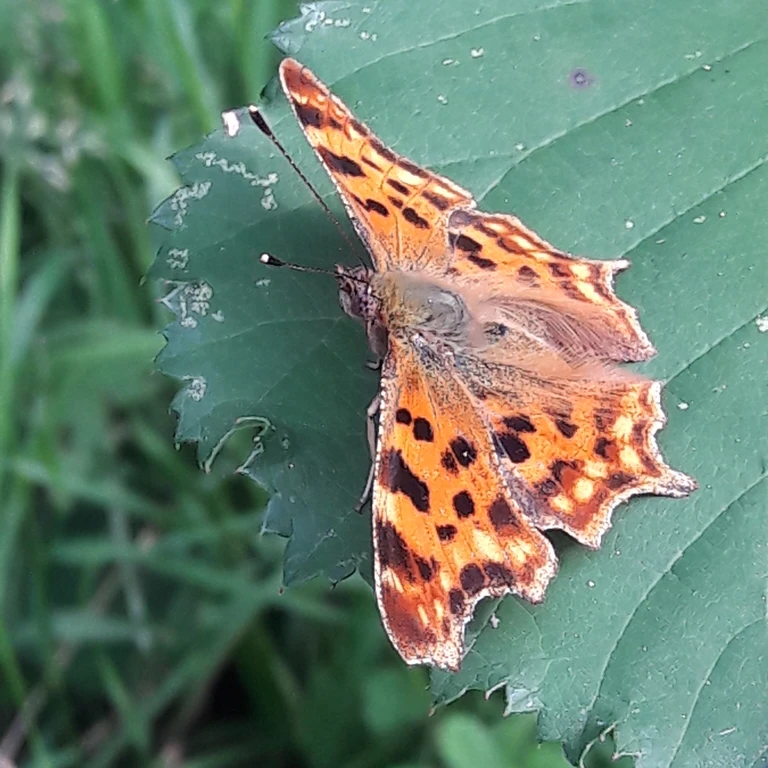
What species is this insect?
Polygonia c-album
